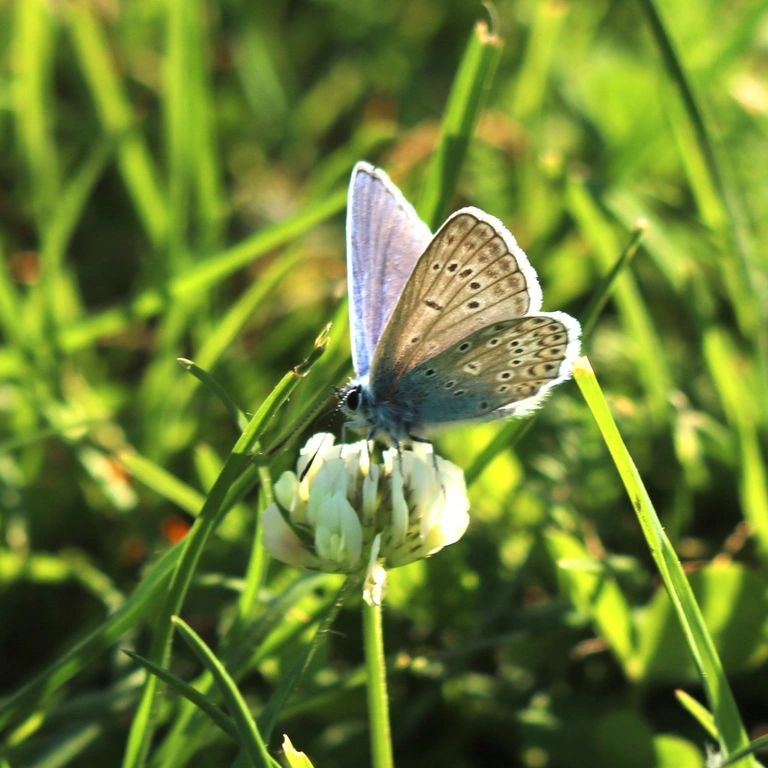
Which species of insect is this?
Polyommatus icarus
